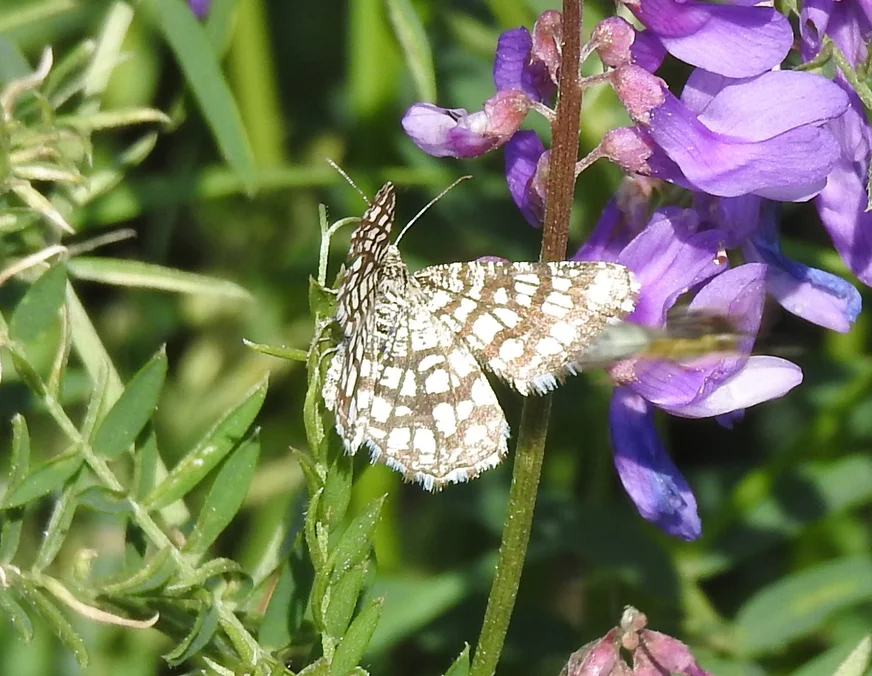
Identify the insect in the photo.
Chiasmia clathrata
